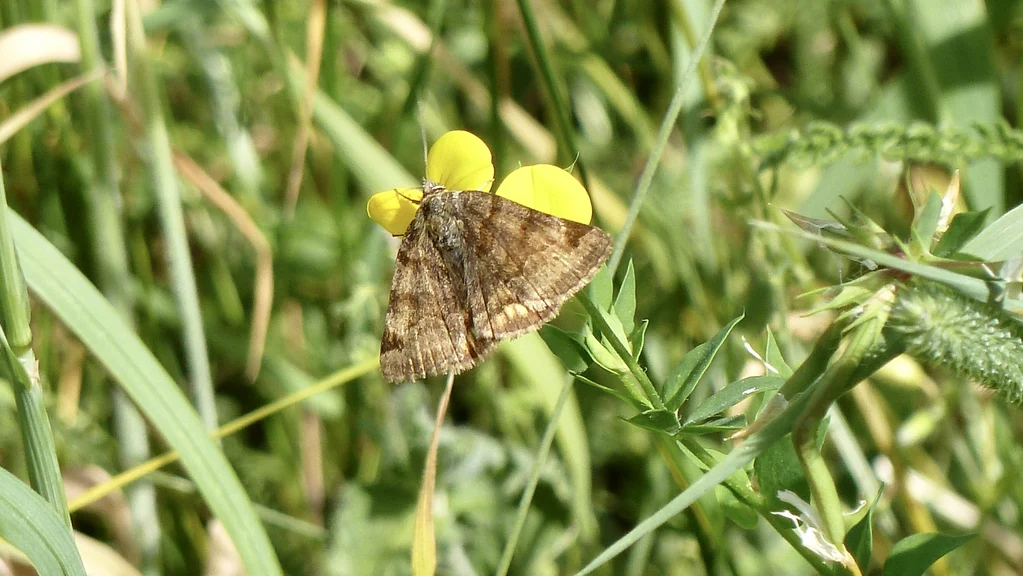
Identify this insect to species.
Euclidia glyphica
